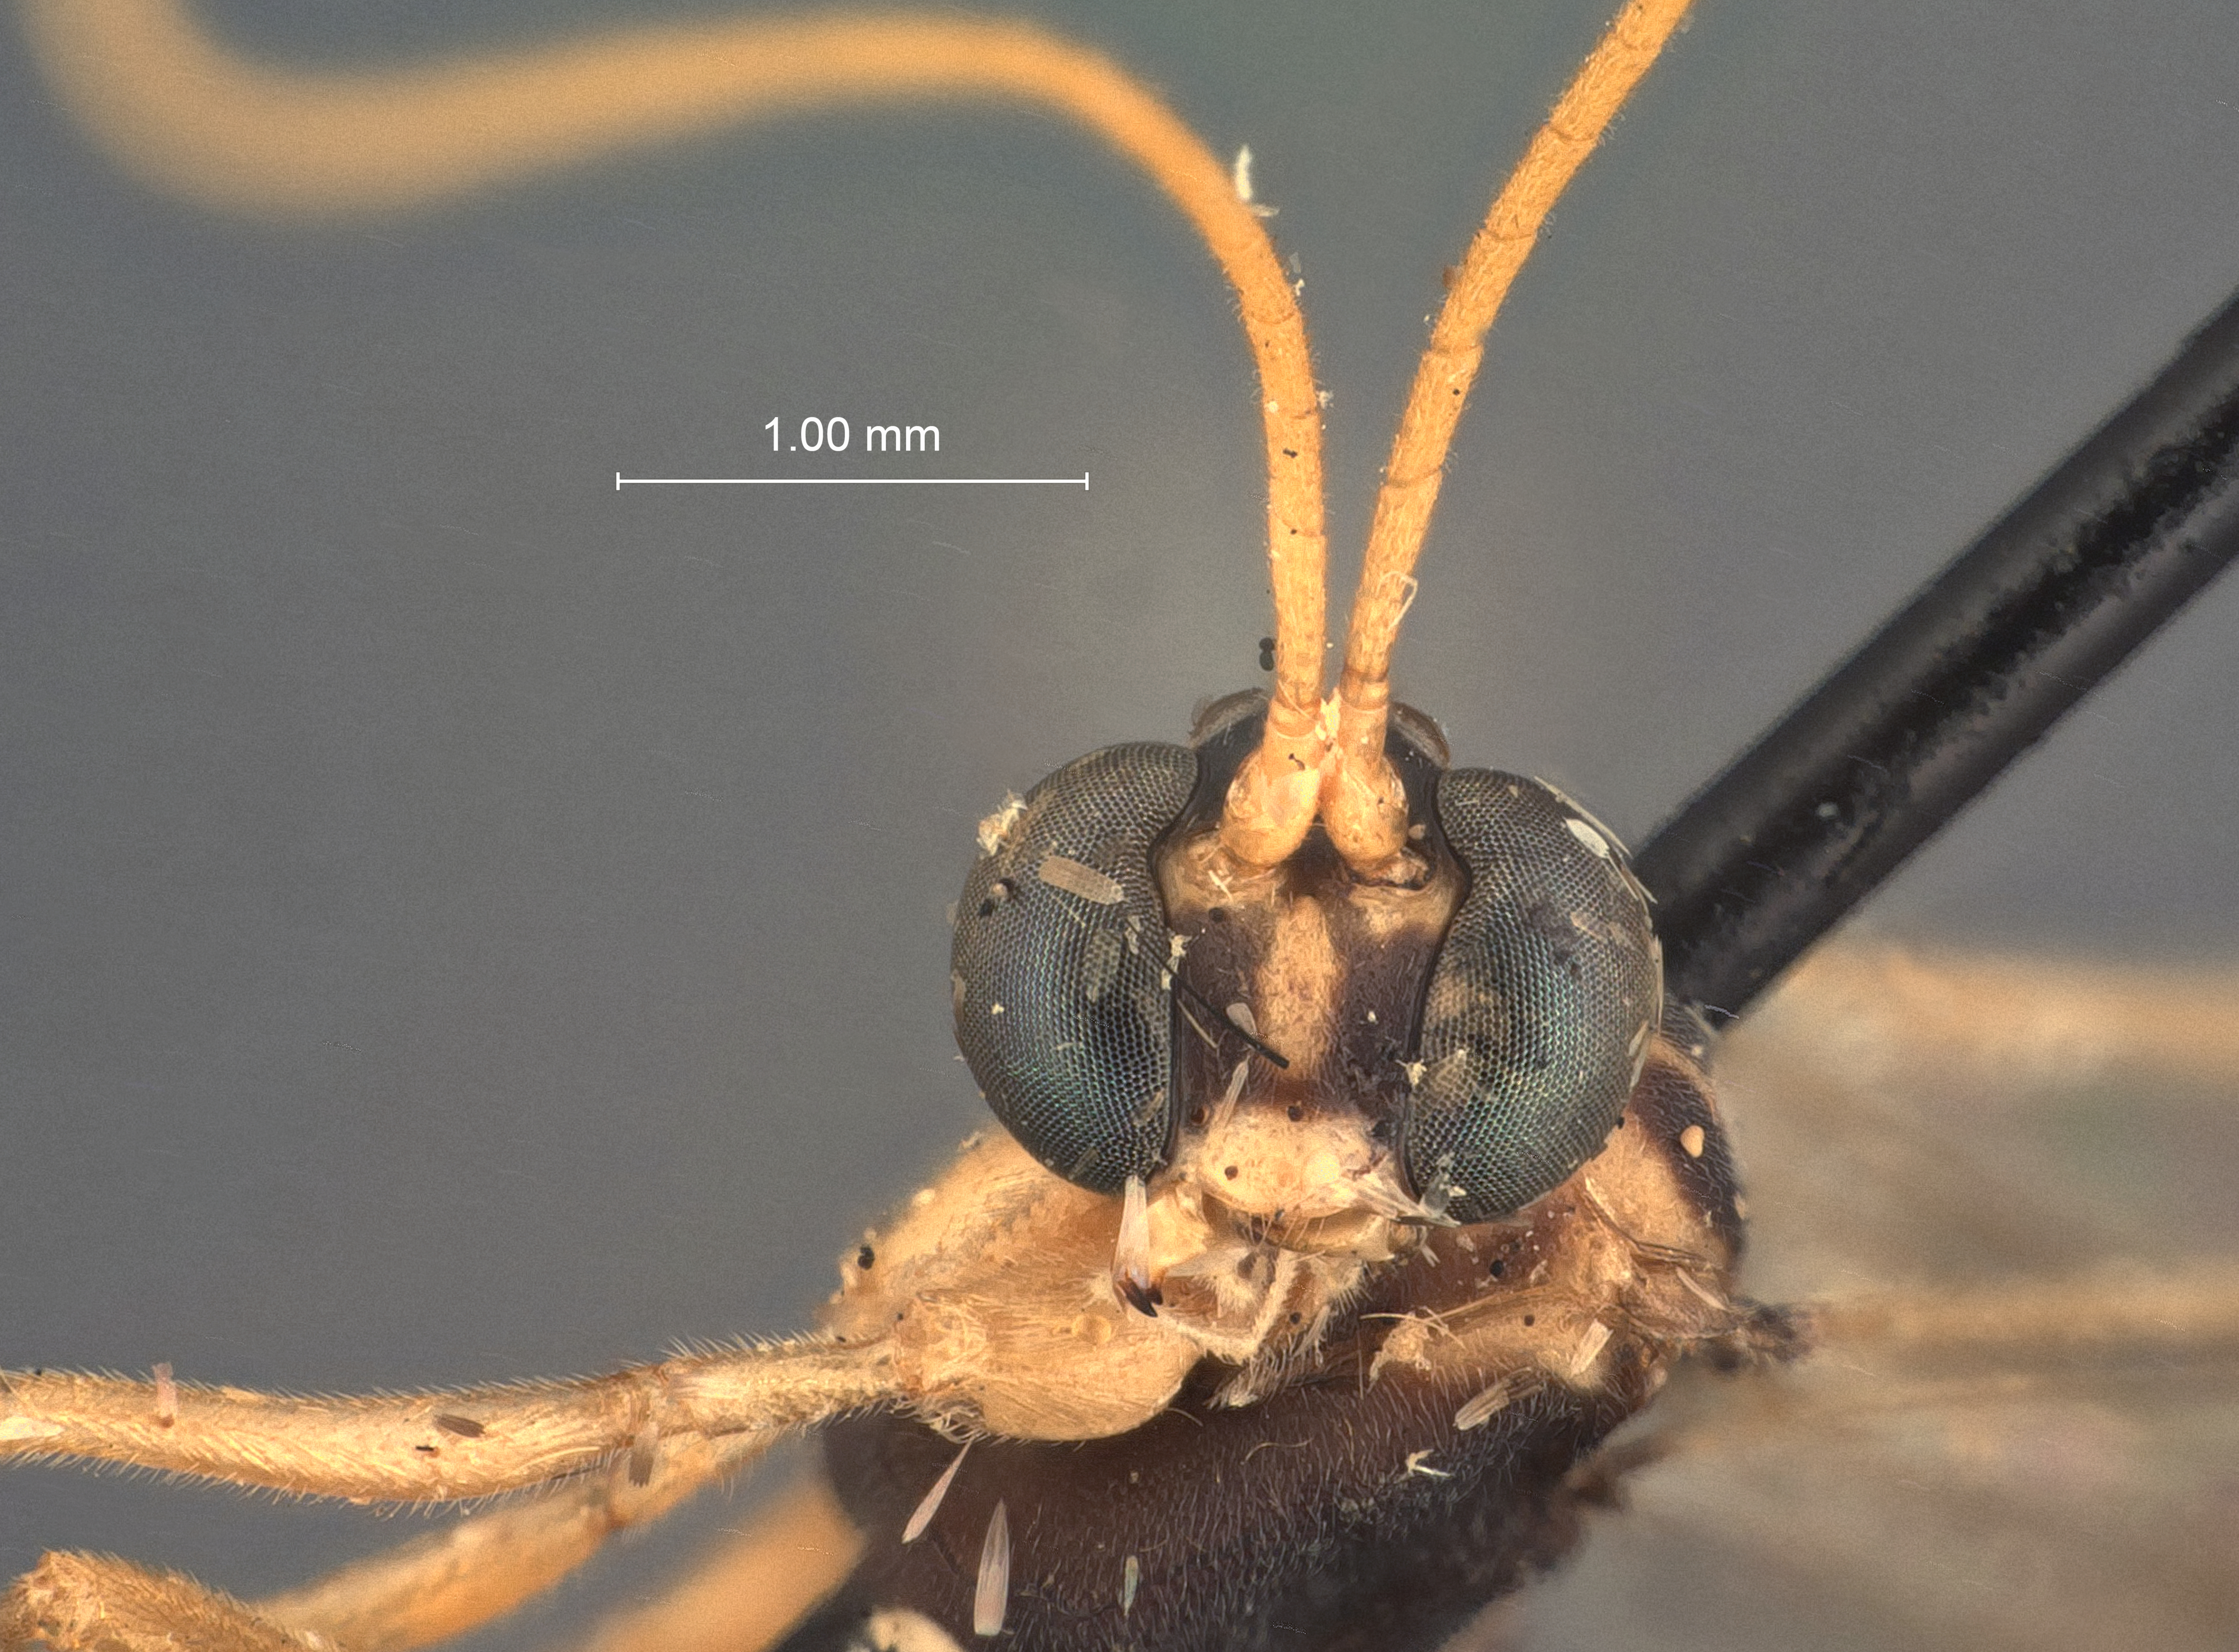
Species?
Monomacrodon bicolor
